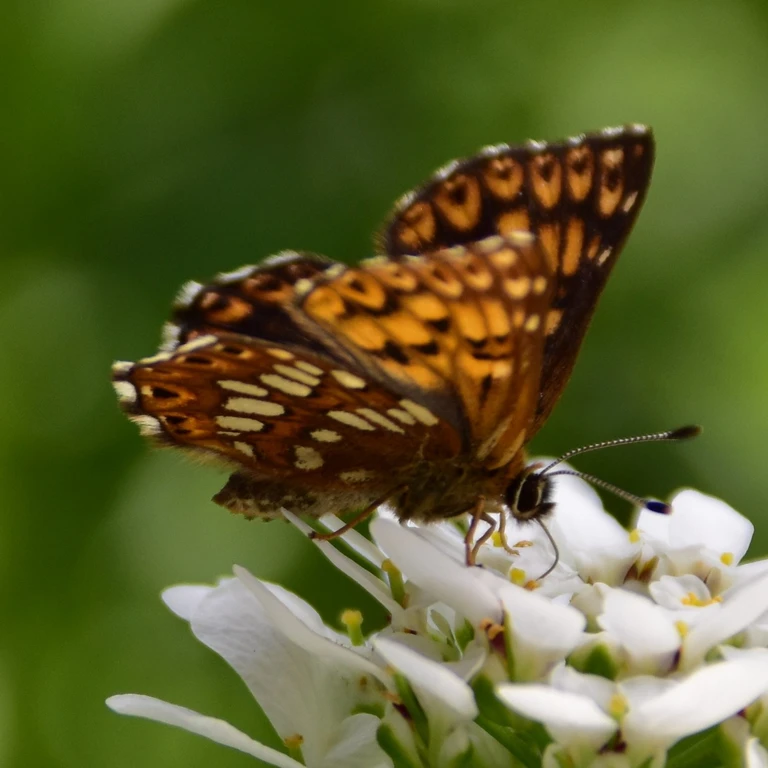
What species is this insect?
Hamearis lucina
